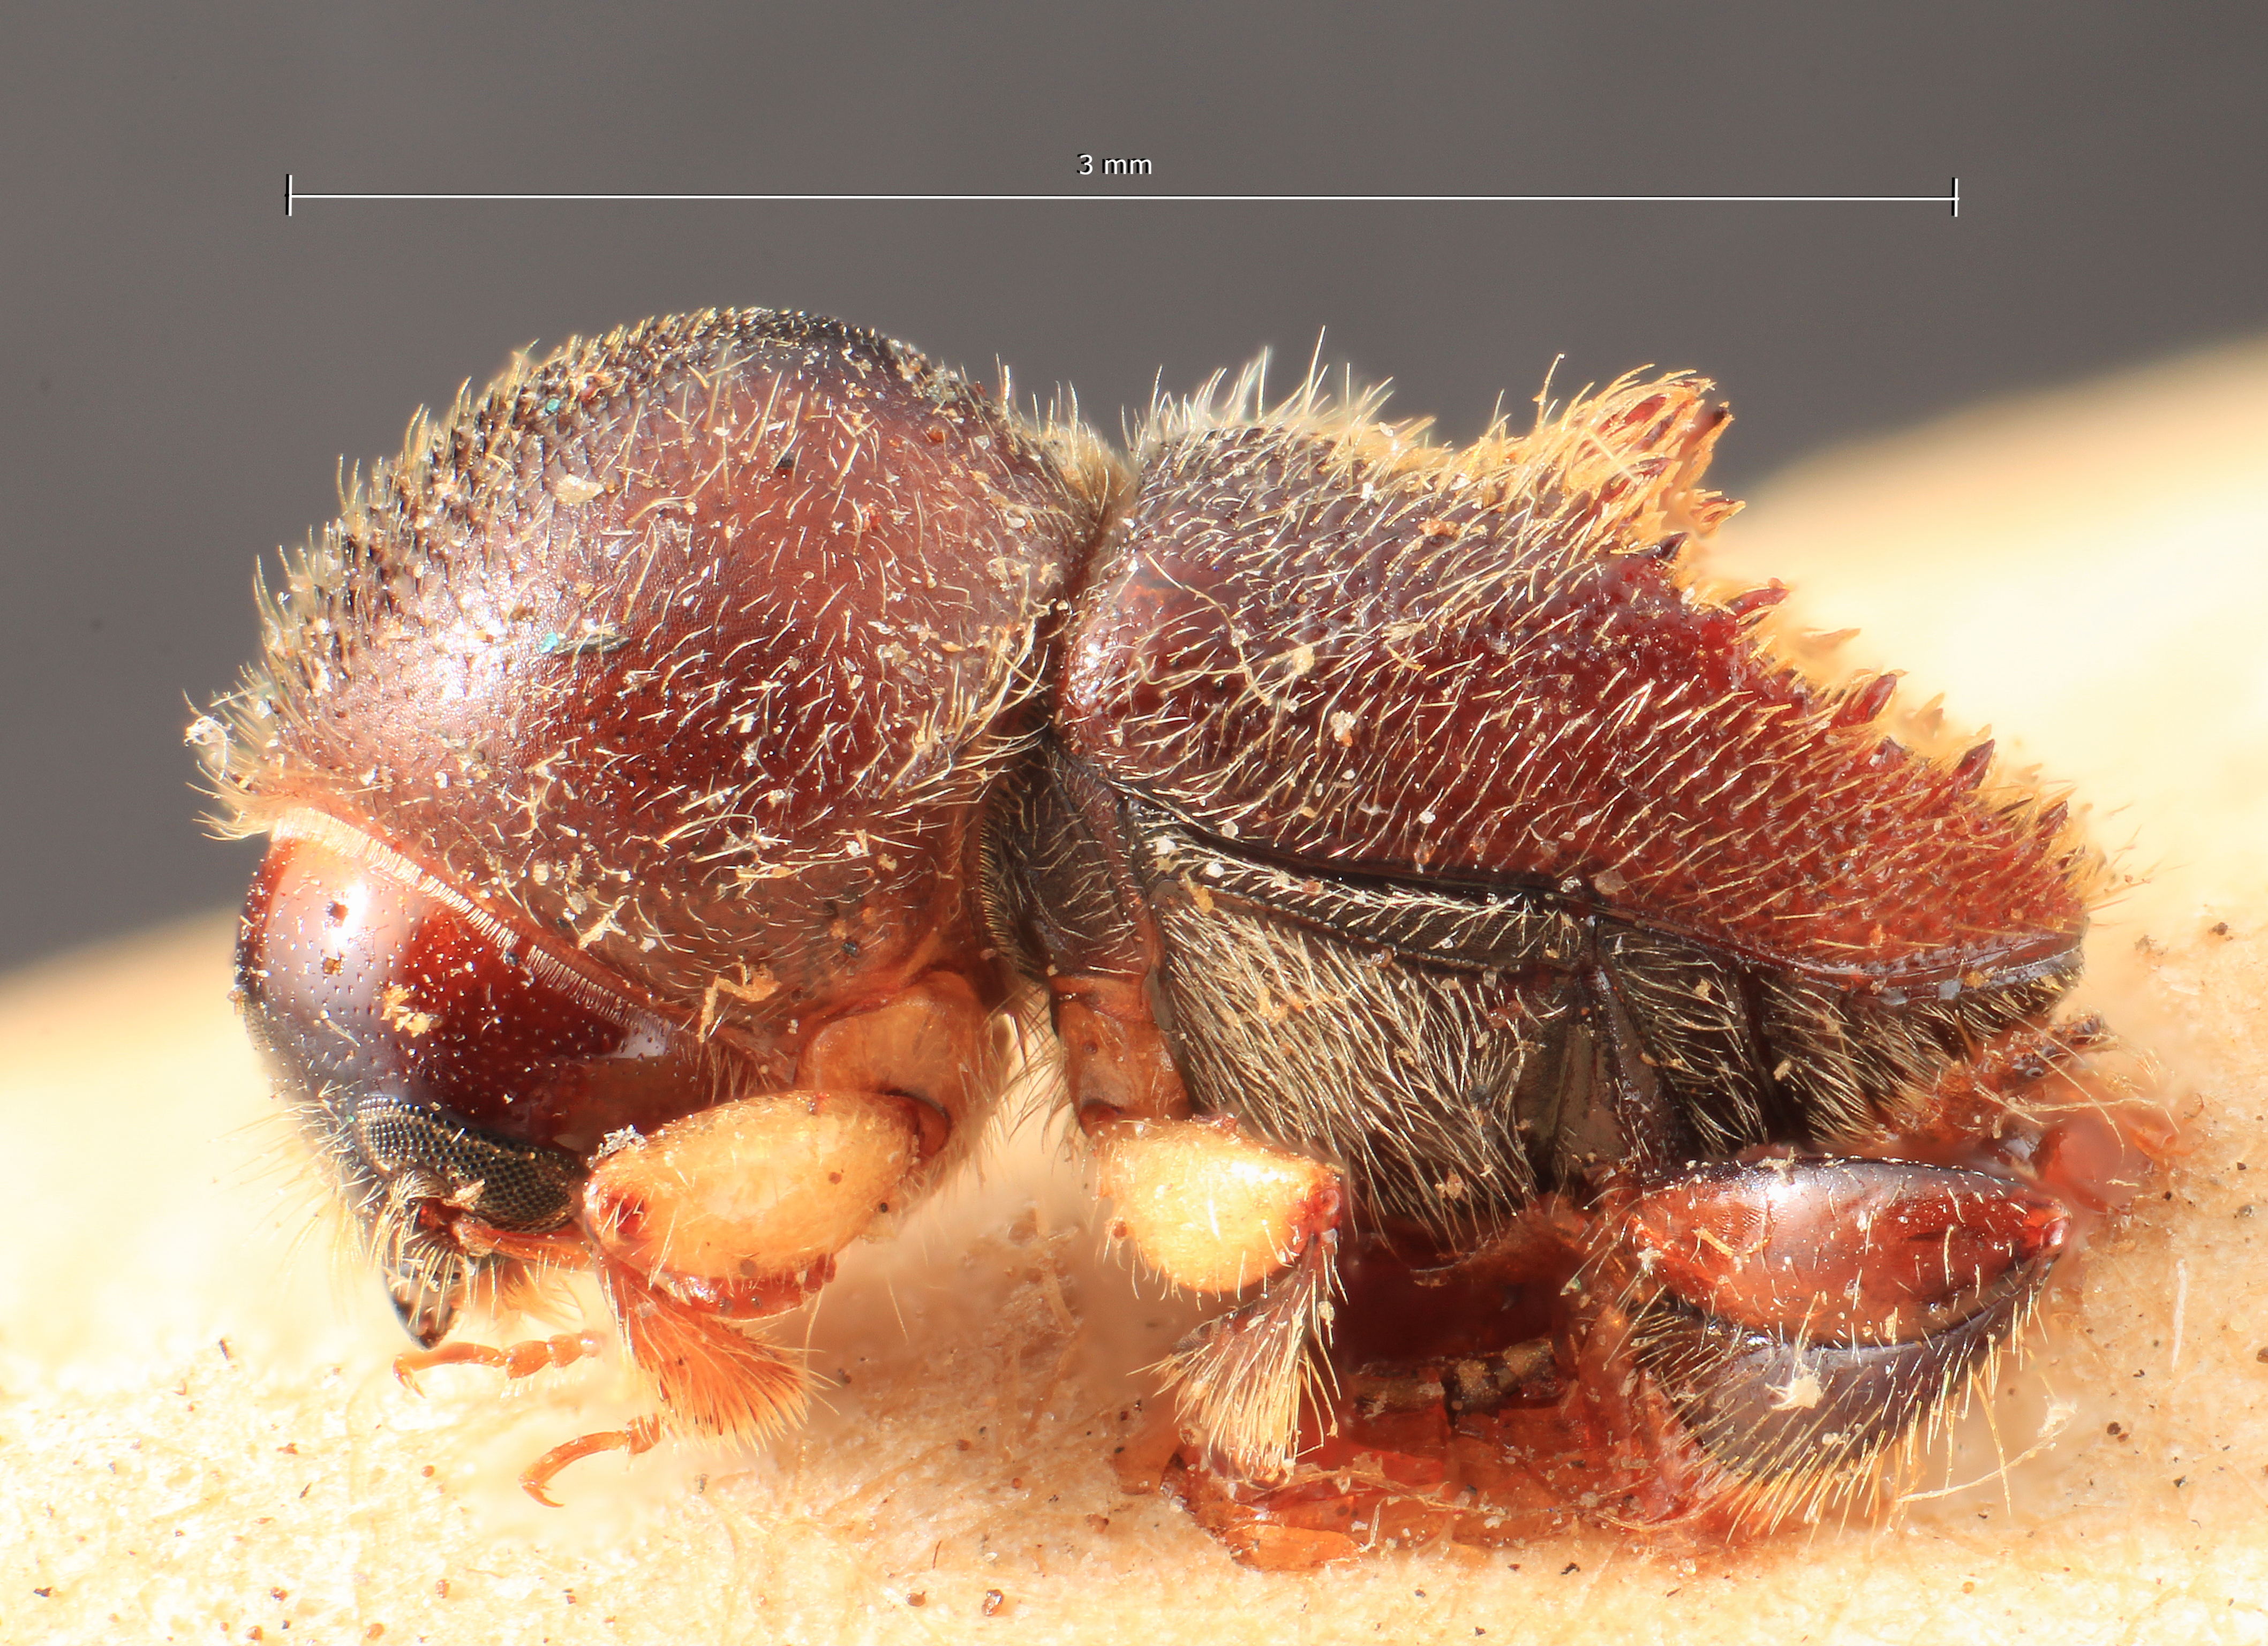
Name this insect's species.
Xyleborus squamulosus
